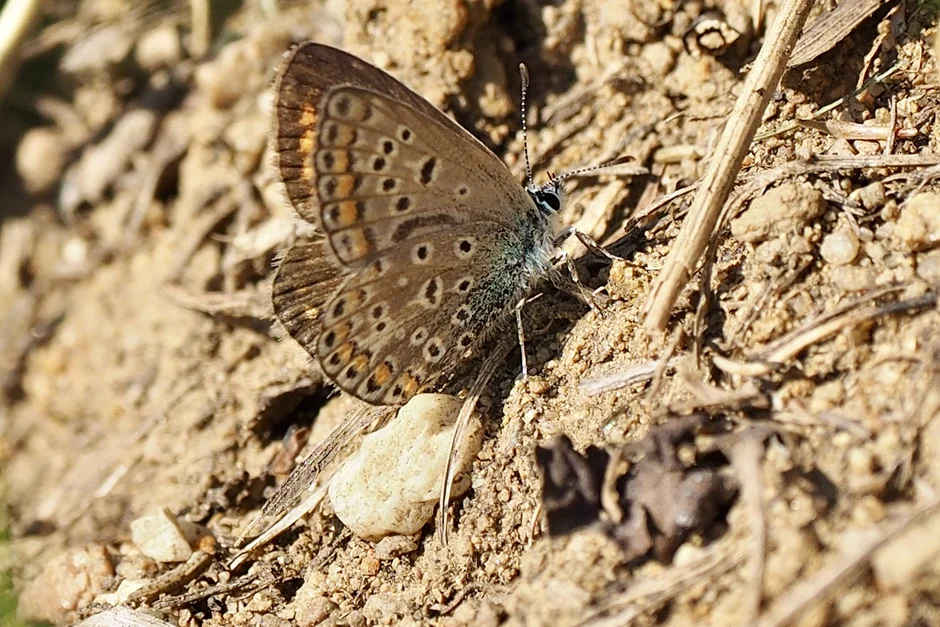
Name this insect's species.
Polyommatus icarus
